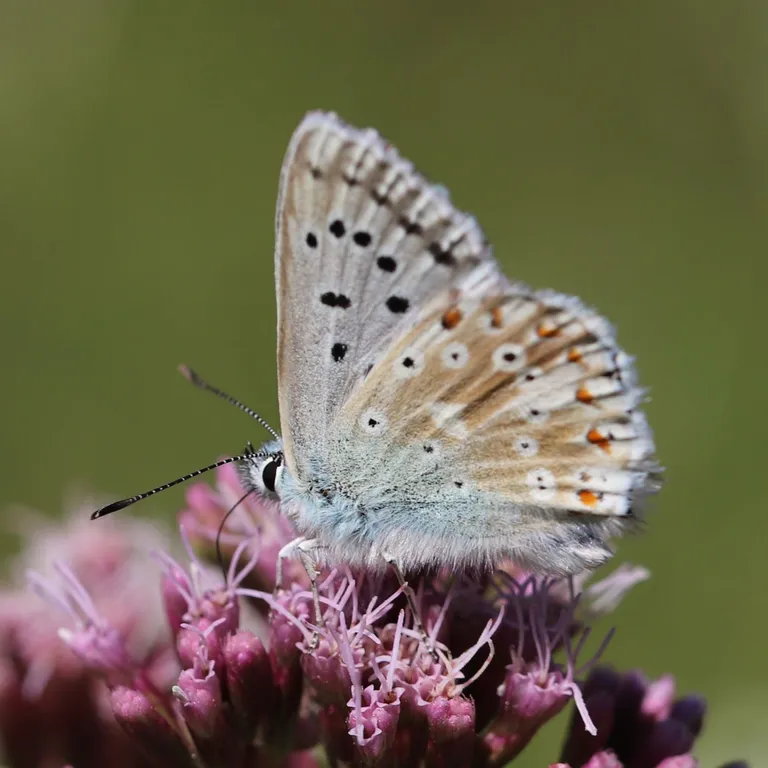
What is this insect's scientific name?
Lysandra coridon
